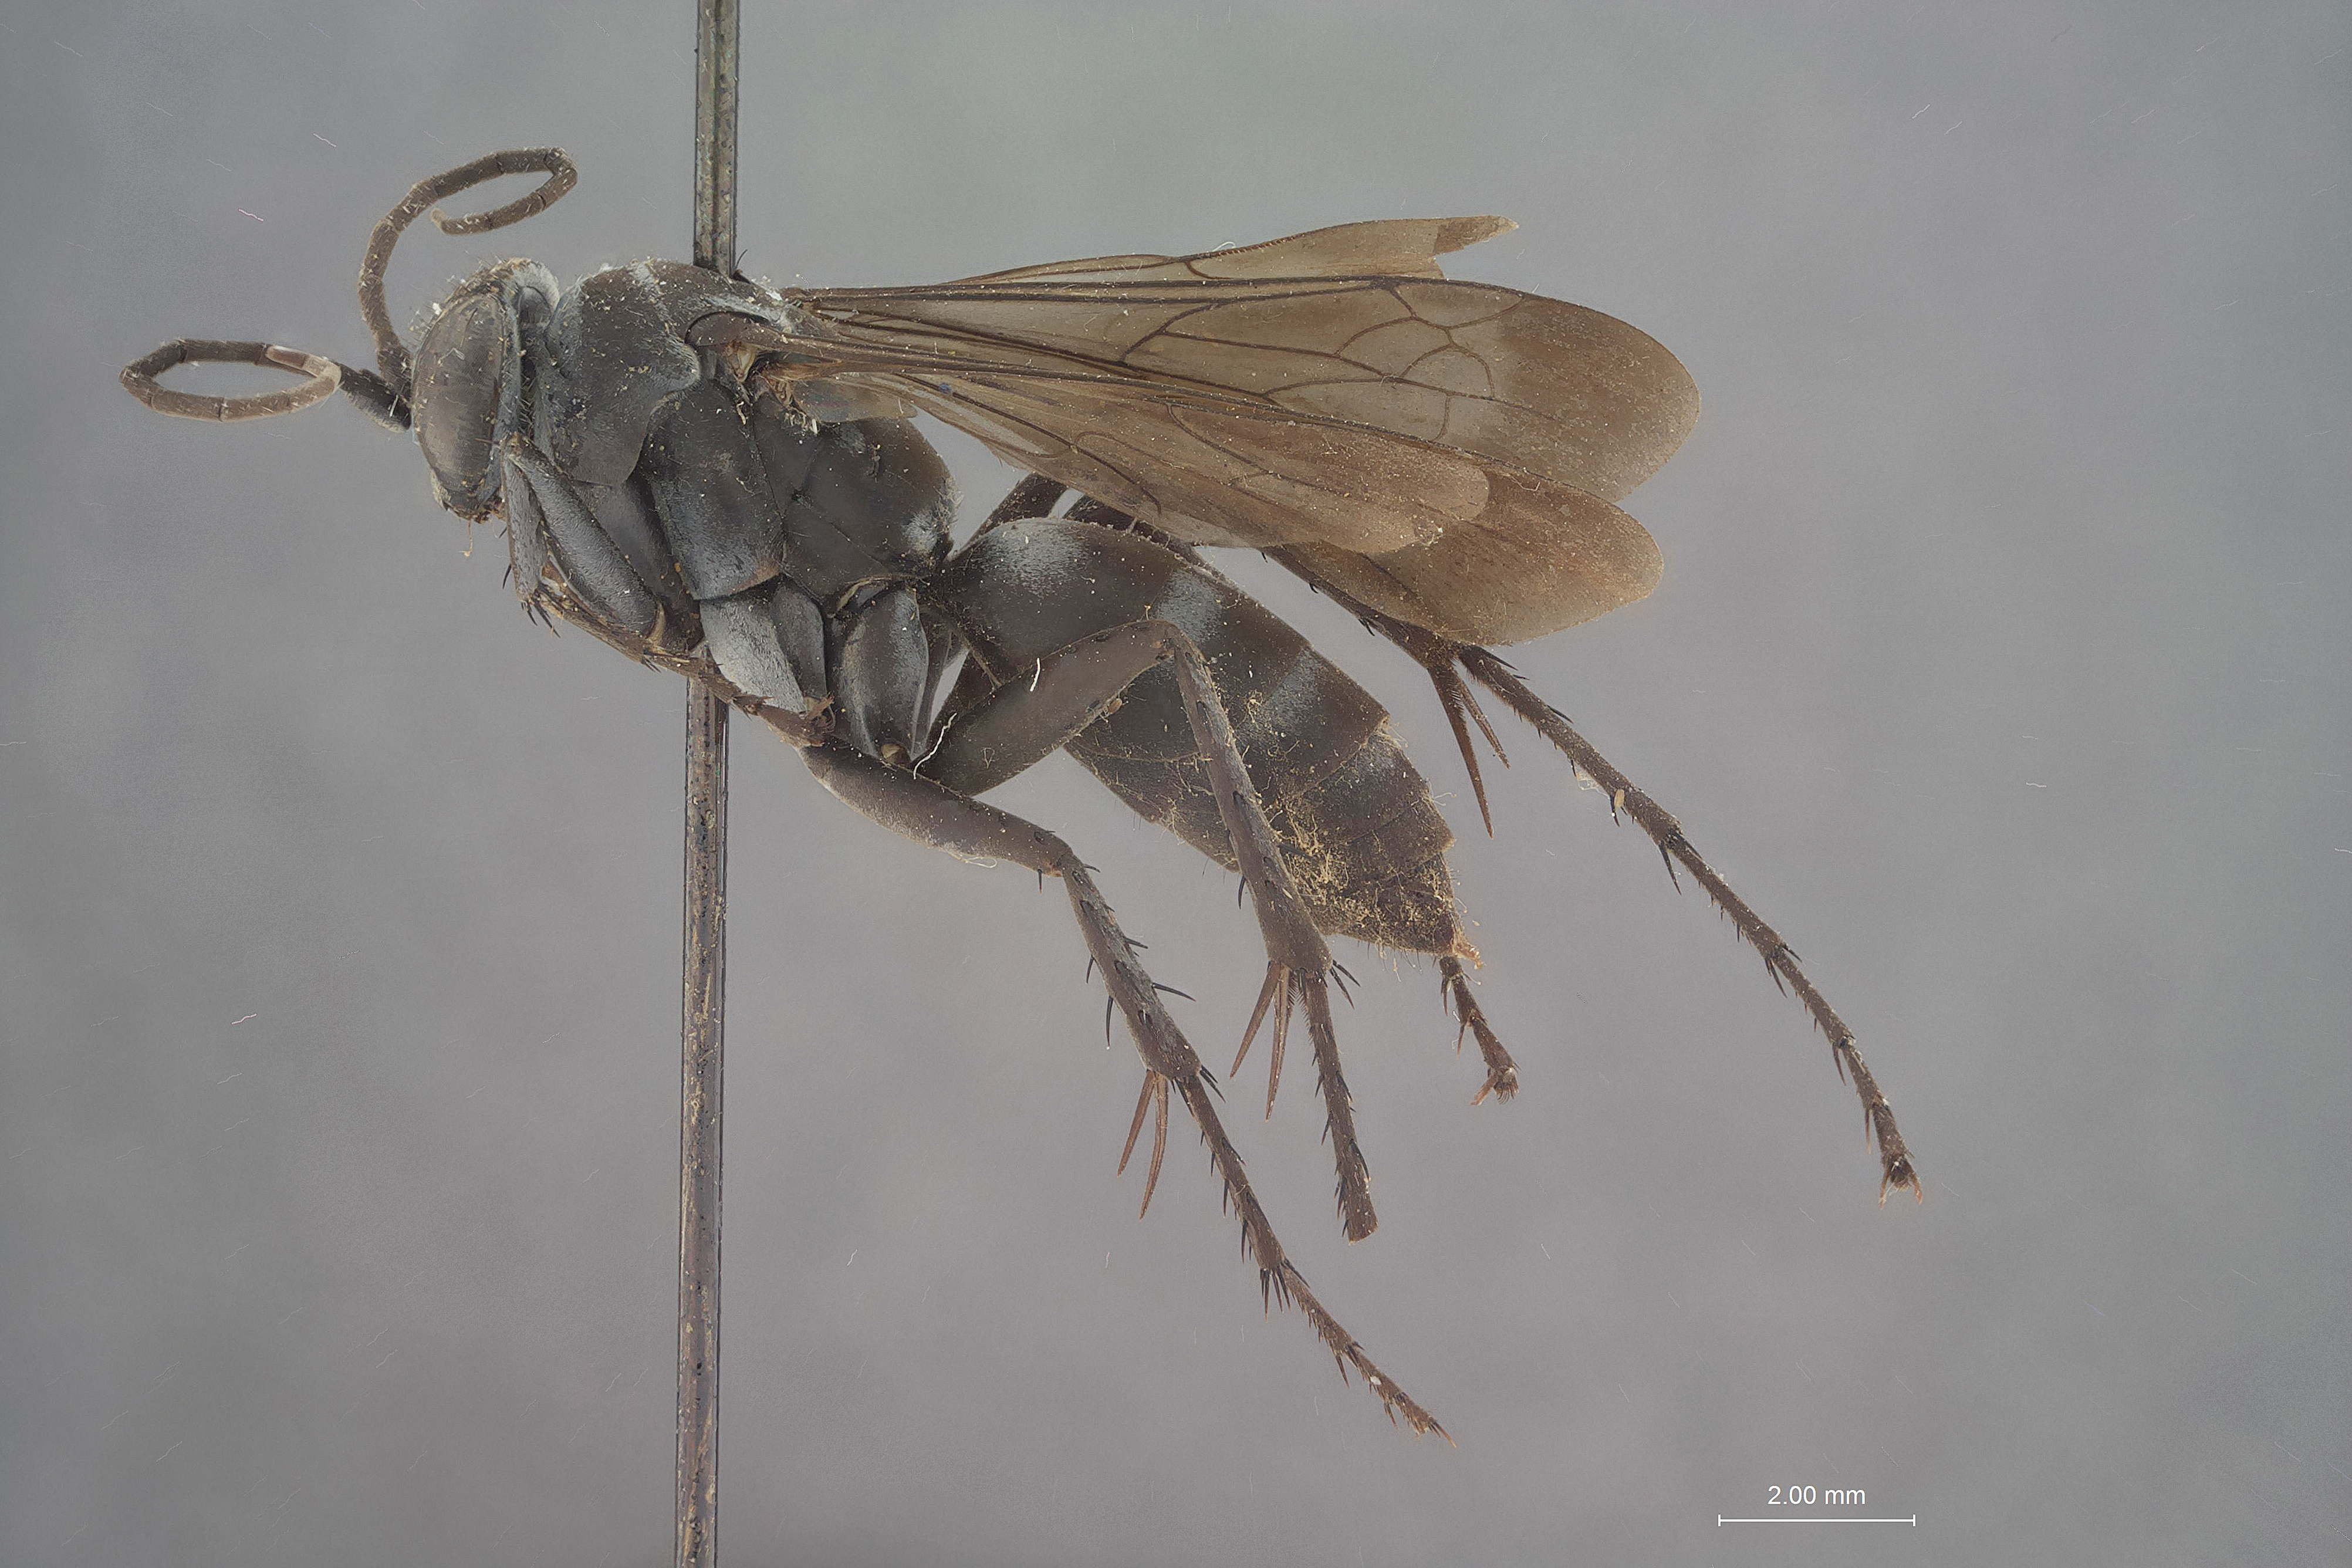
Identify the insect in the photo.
Psammochares formosensis
